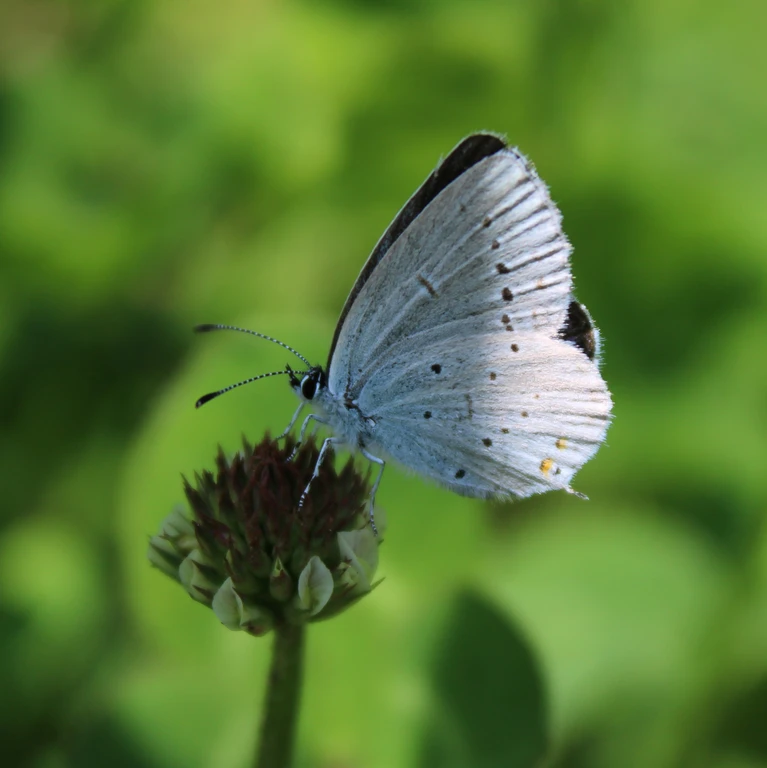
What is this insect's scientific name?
Cupido argiades (also Elkalyce argiades)
